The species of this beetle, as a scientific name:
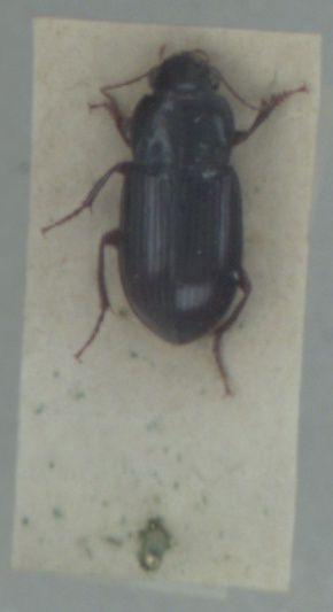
Amara apricaria
